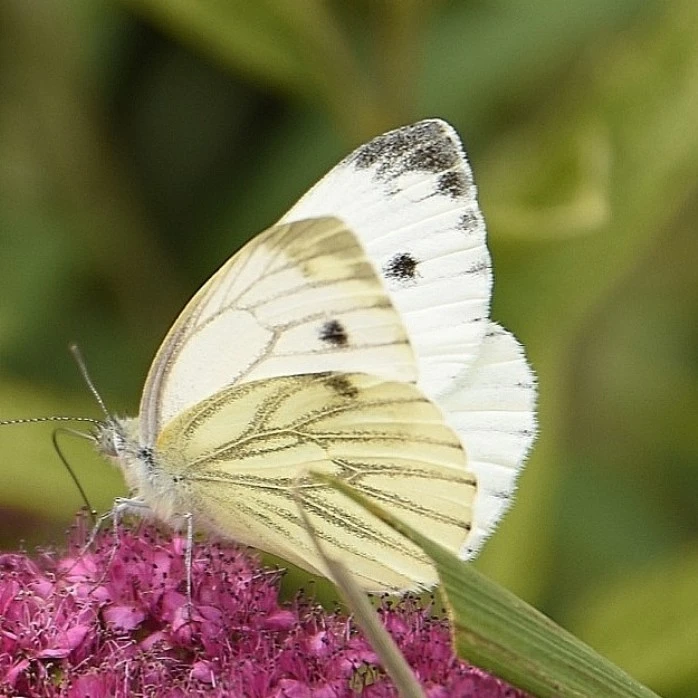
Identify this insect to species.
Pieris napi
